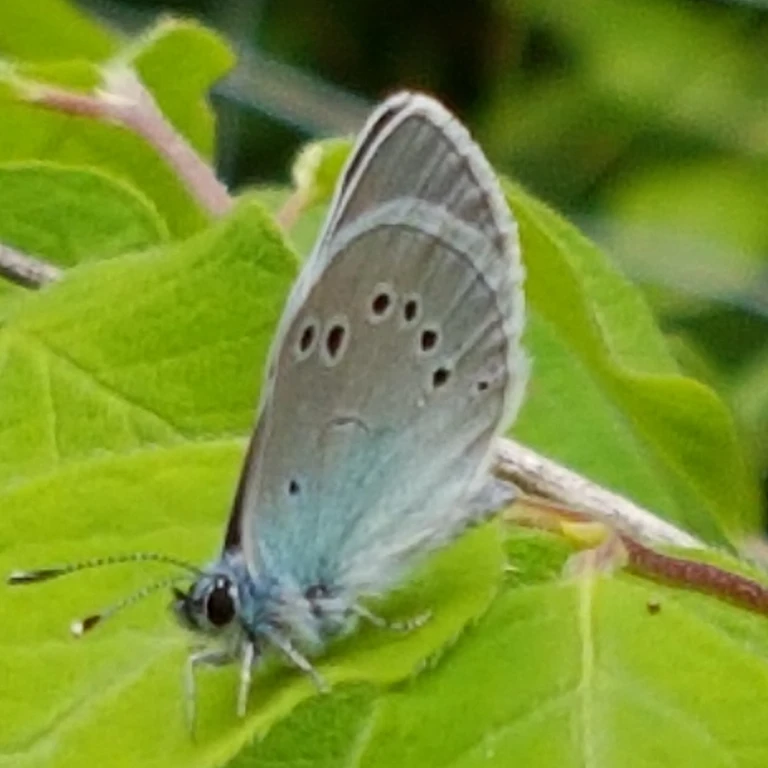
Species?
Glaucopsyche alexis
